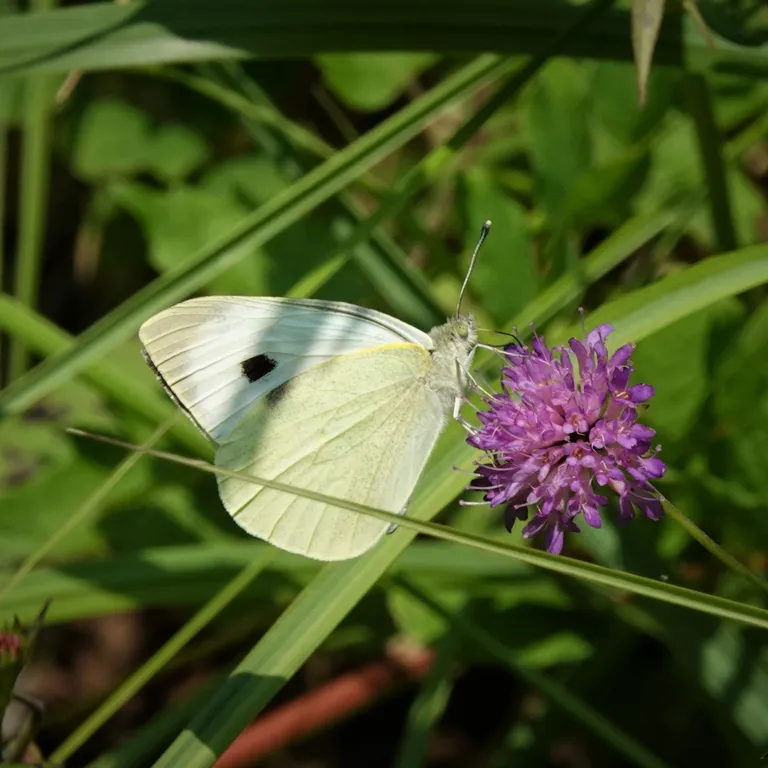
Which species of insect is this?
Pieris brassicae
